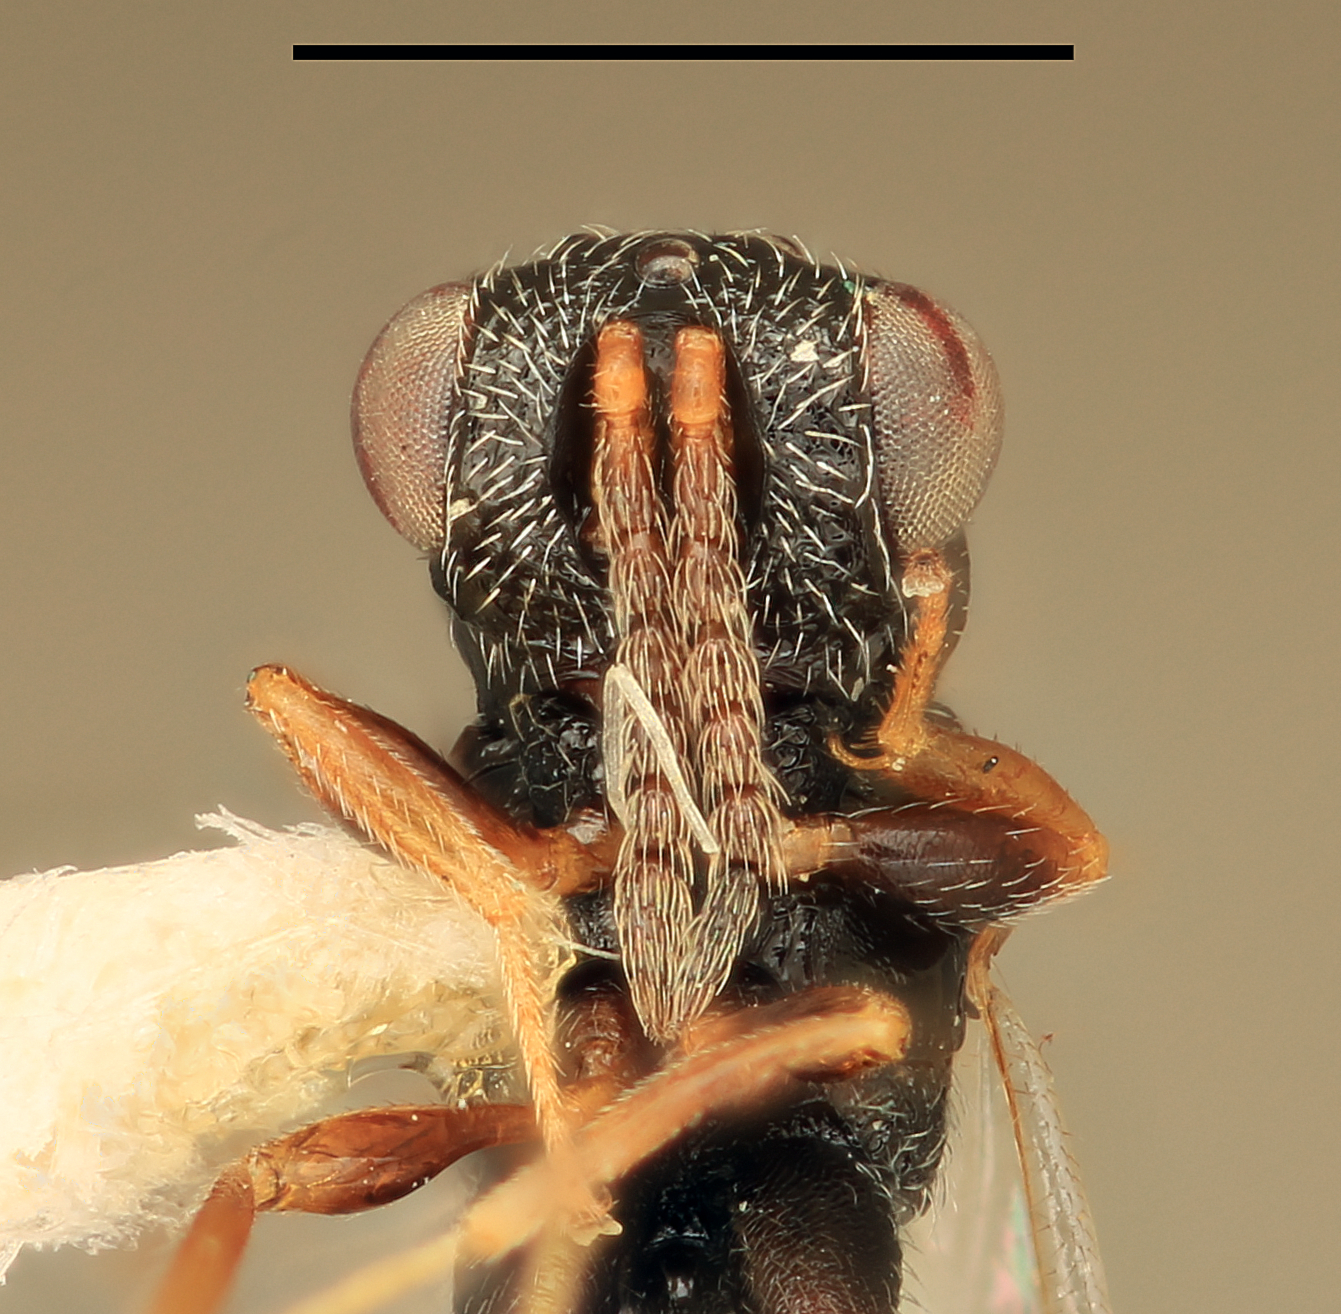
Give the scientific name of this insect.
Eurytoma mammae
